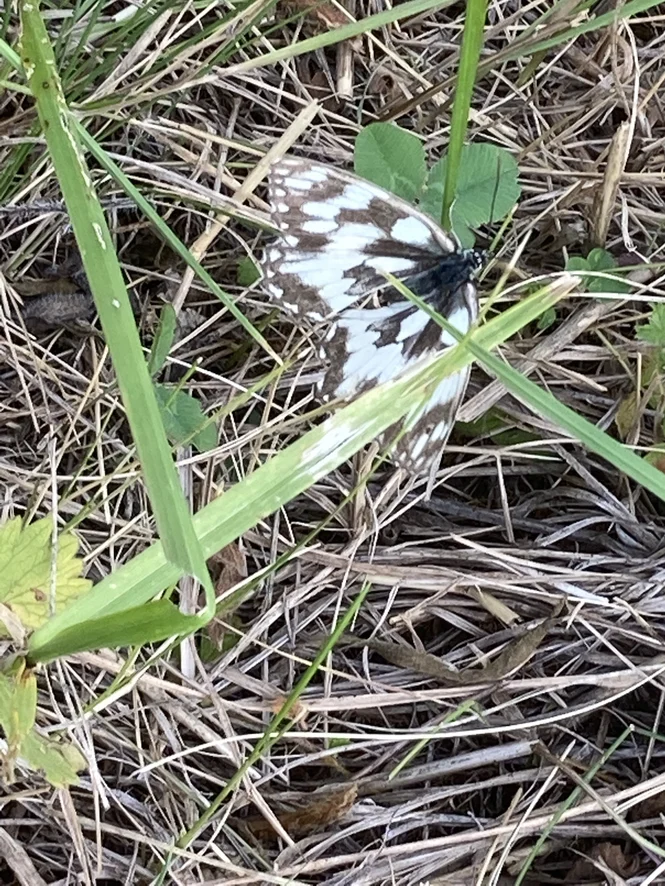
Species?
Melanargia galathea
